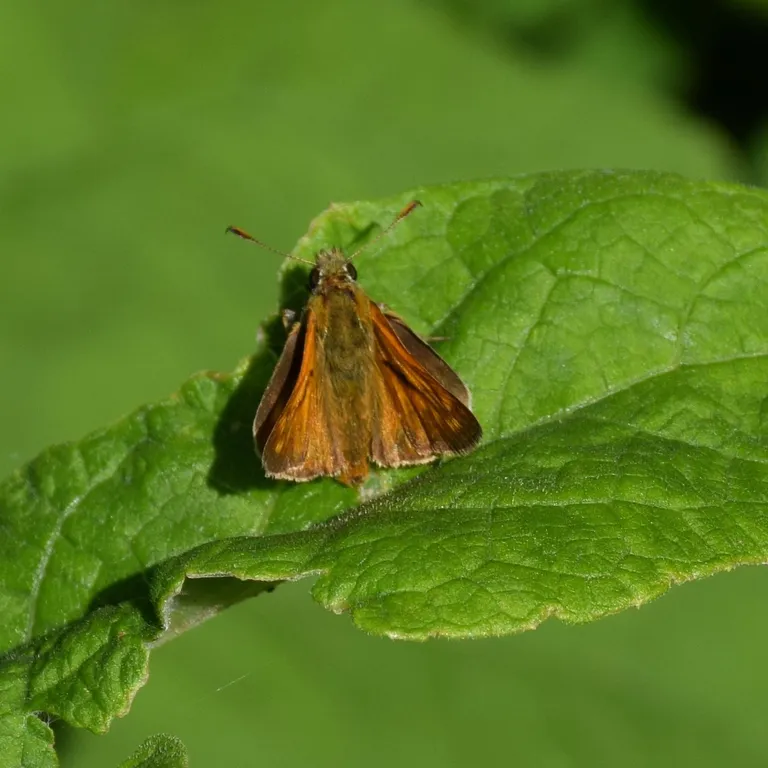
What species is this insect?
Ochlodes sylvanus (also Ochlodes venata)
